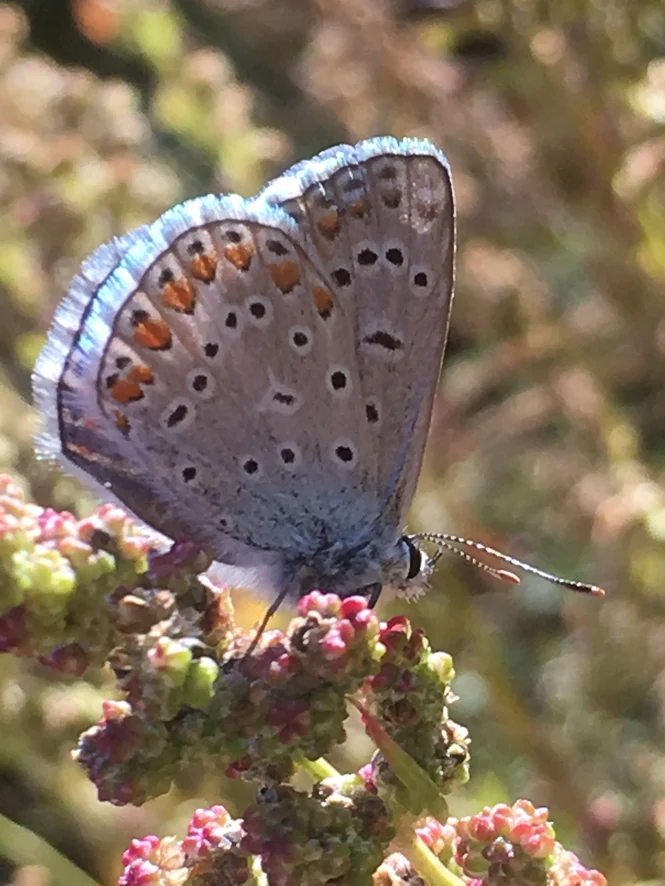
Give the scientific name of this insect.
Polyommatus icarus
